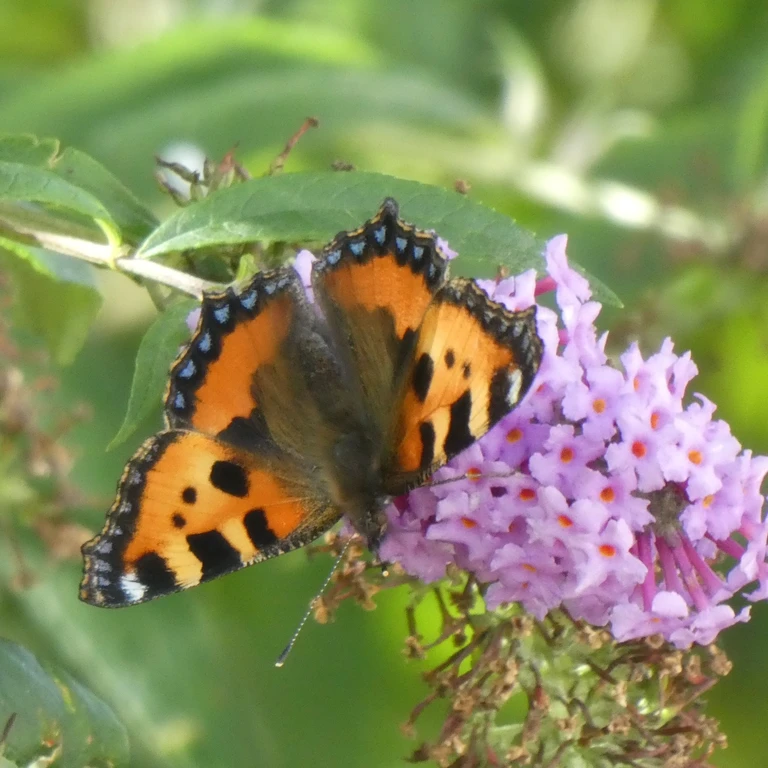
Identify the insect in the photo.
Aglais urticae
